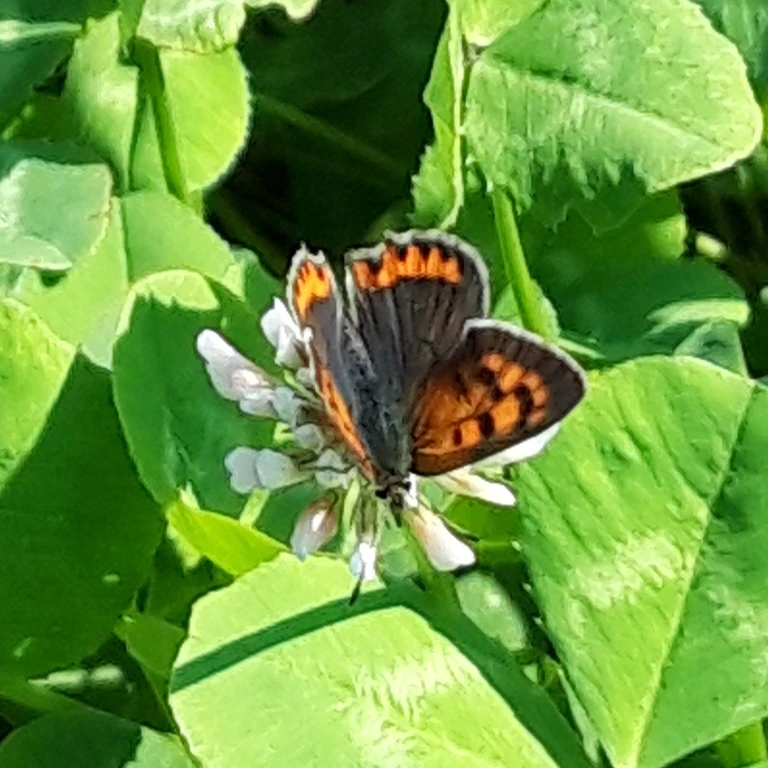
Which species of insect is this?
Lycaena phlaeas
